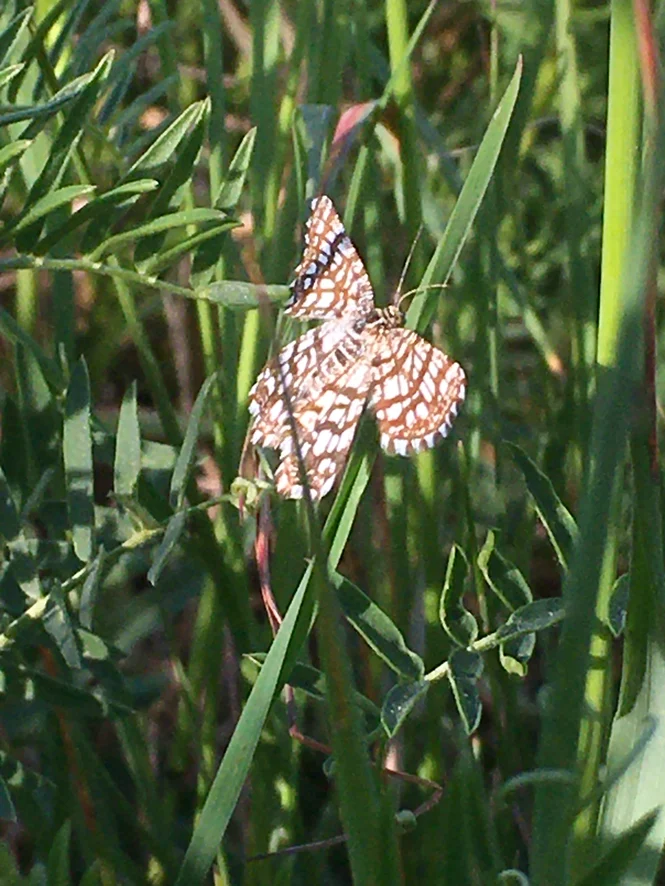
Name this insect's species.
Chiasmia clathrata
